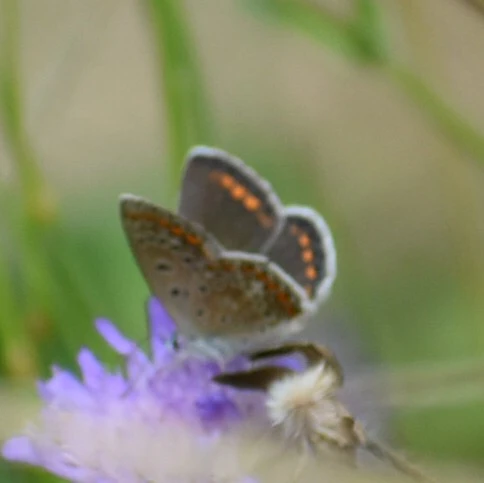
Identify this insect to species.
Polyommatus icarus
